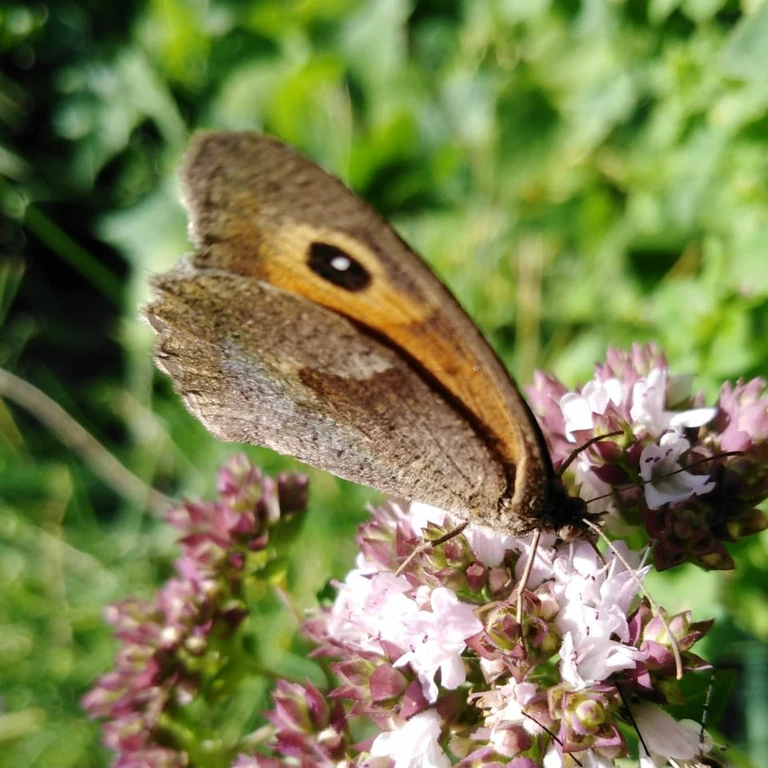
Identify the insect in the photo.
Maniola jurtina
